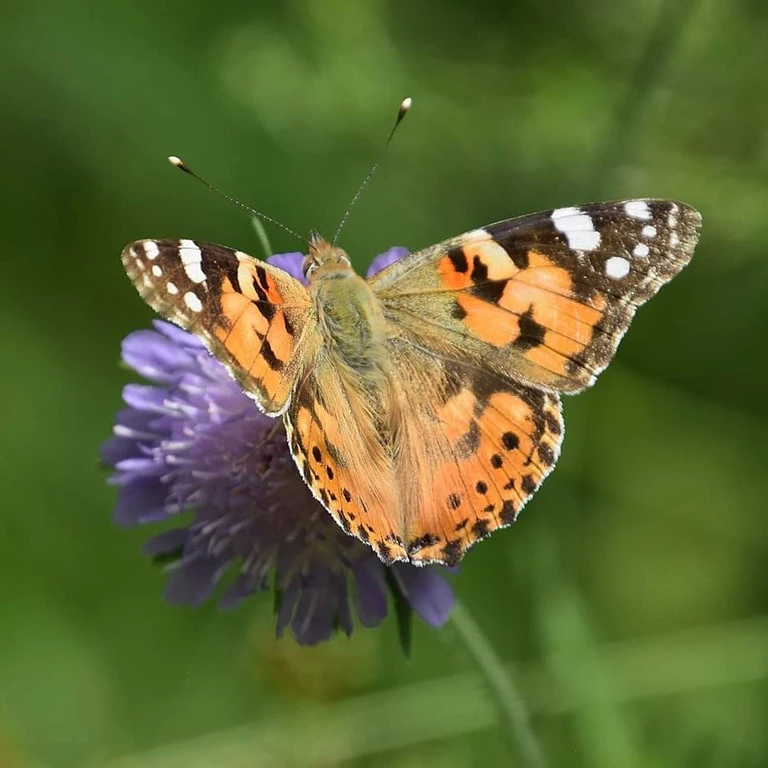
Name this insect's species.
Vanessa cardui
